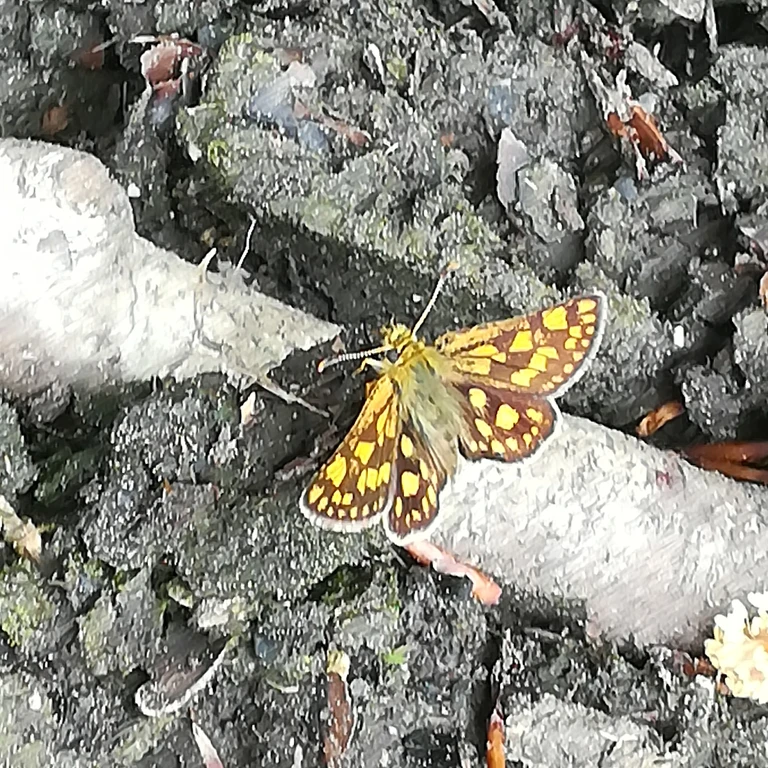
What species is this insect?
Carterocephalus palaemon
